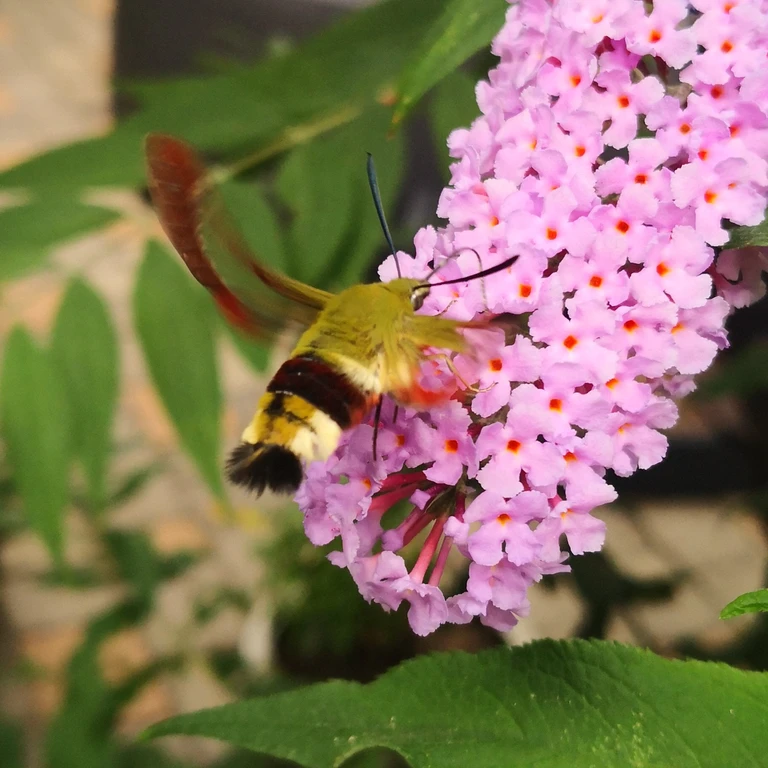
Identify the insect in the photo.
Hemaris fuciformis
